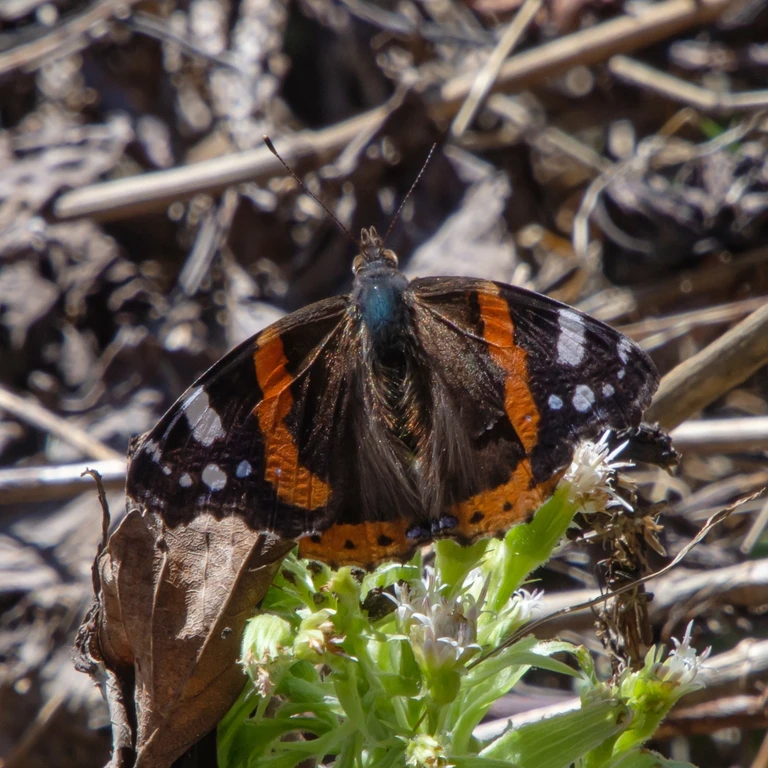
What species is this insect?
Vanessa atalanta
